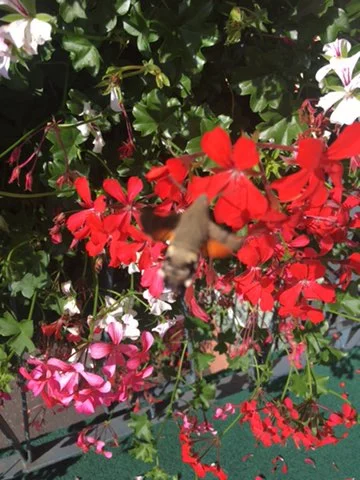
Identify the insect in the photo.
Macroglossum stellatarum
